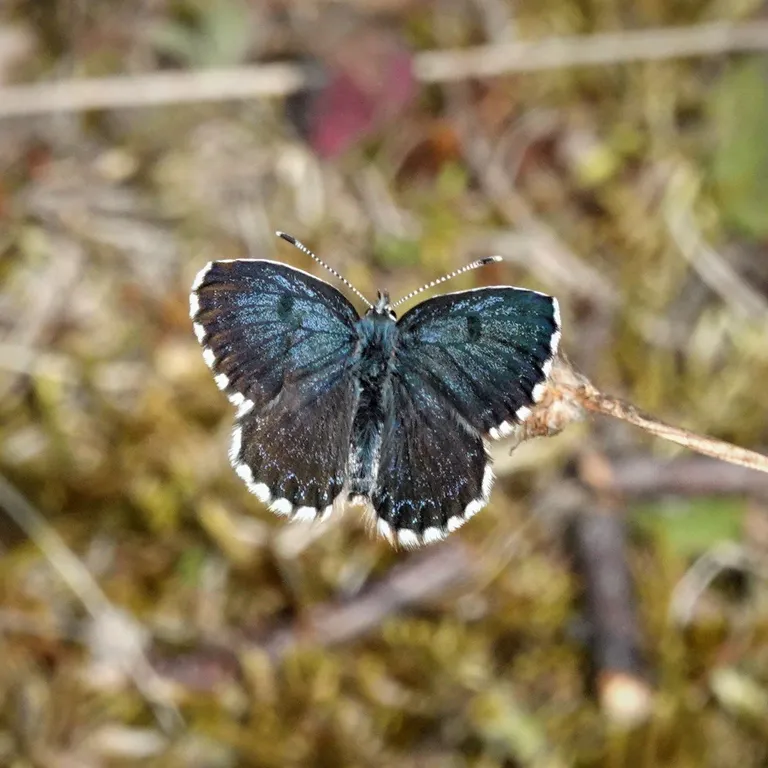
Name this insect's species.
Scolitantides orion
